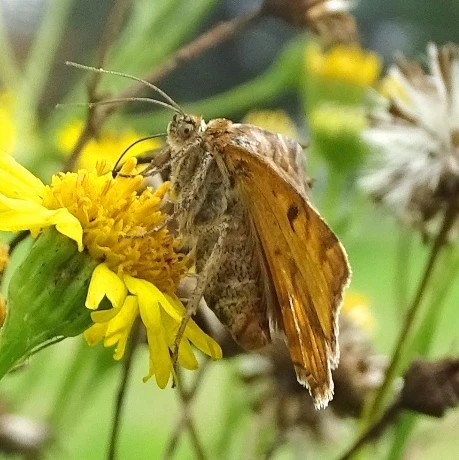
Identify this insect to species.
Euclidia glyphica
